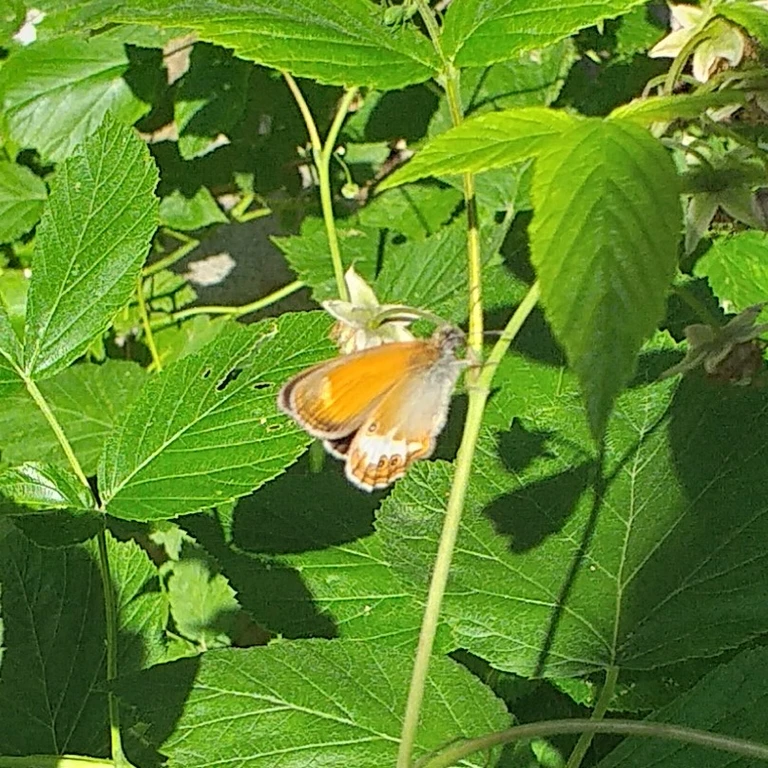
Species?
Coenonympha arcania
